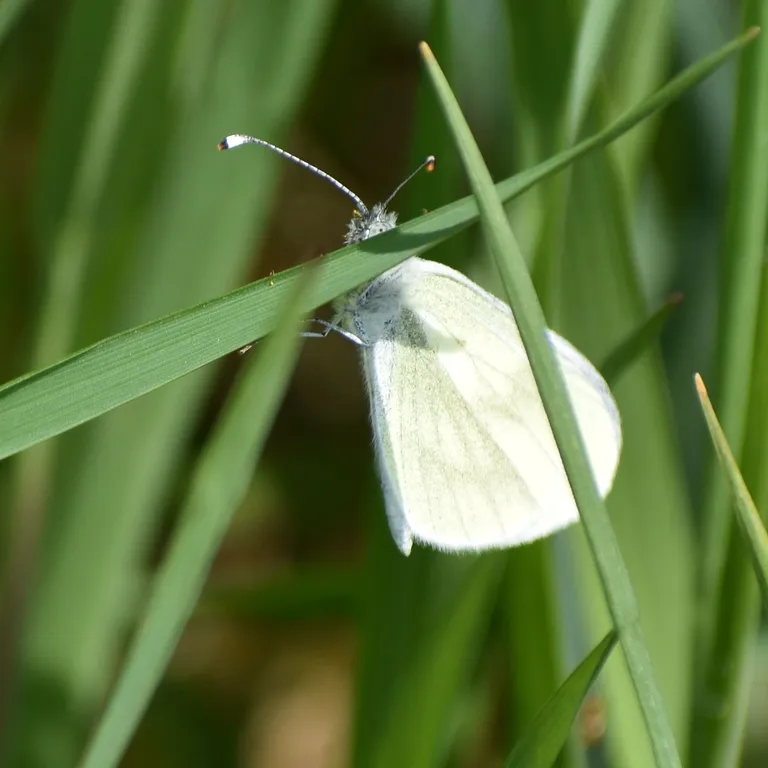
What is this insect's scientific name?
Leptidea sinapis/juvernica
